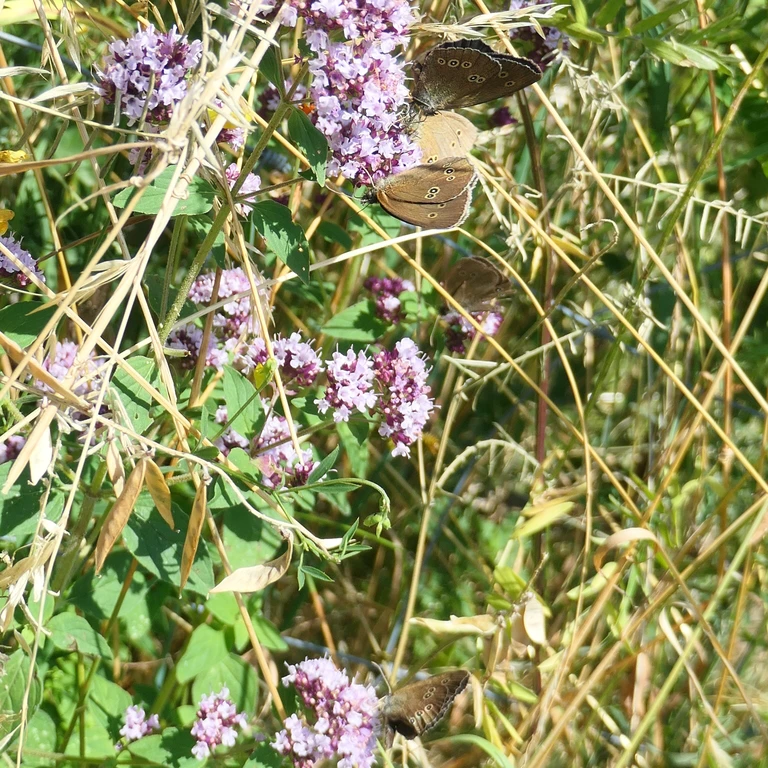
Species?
Aphantopus hyperantus
